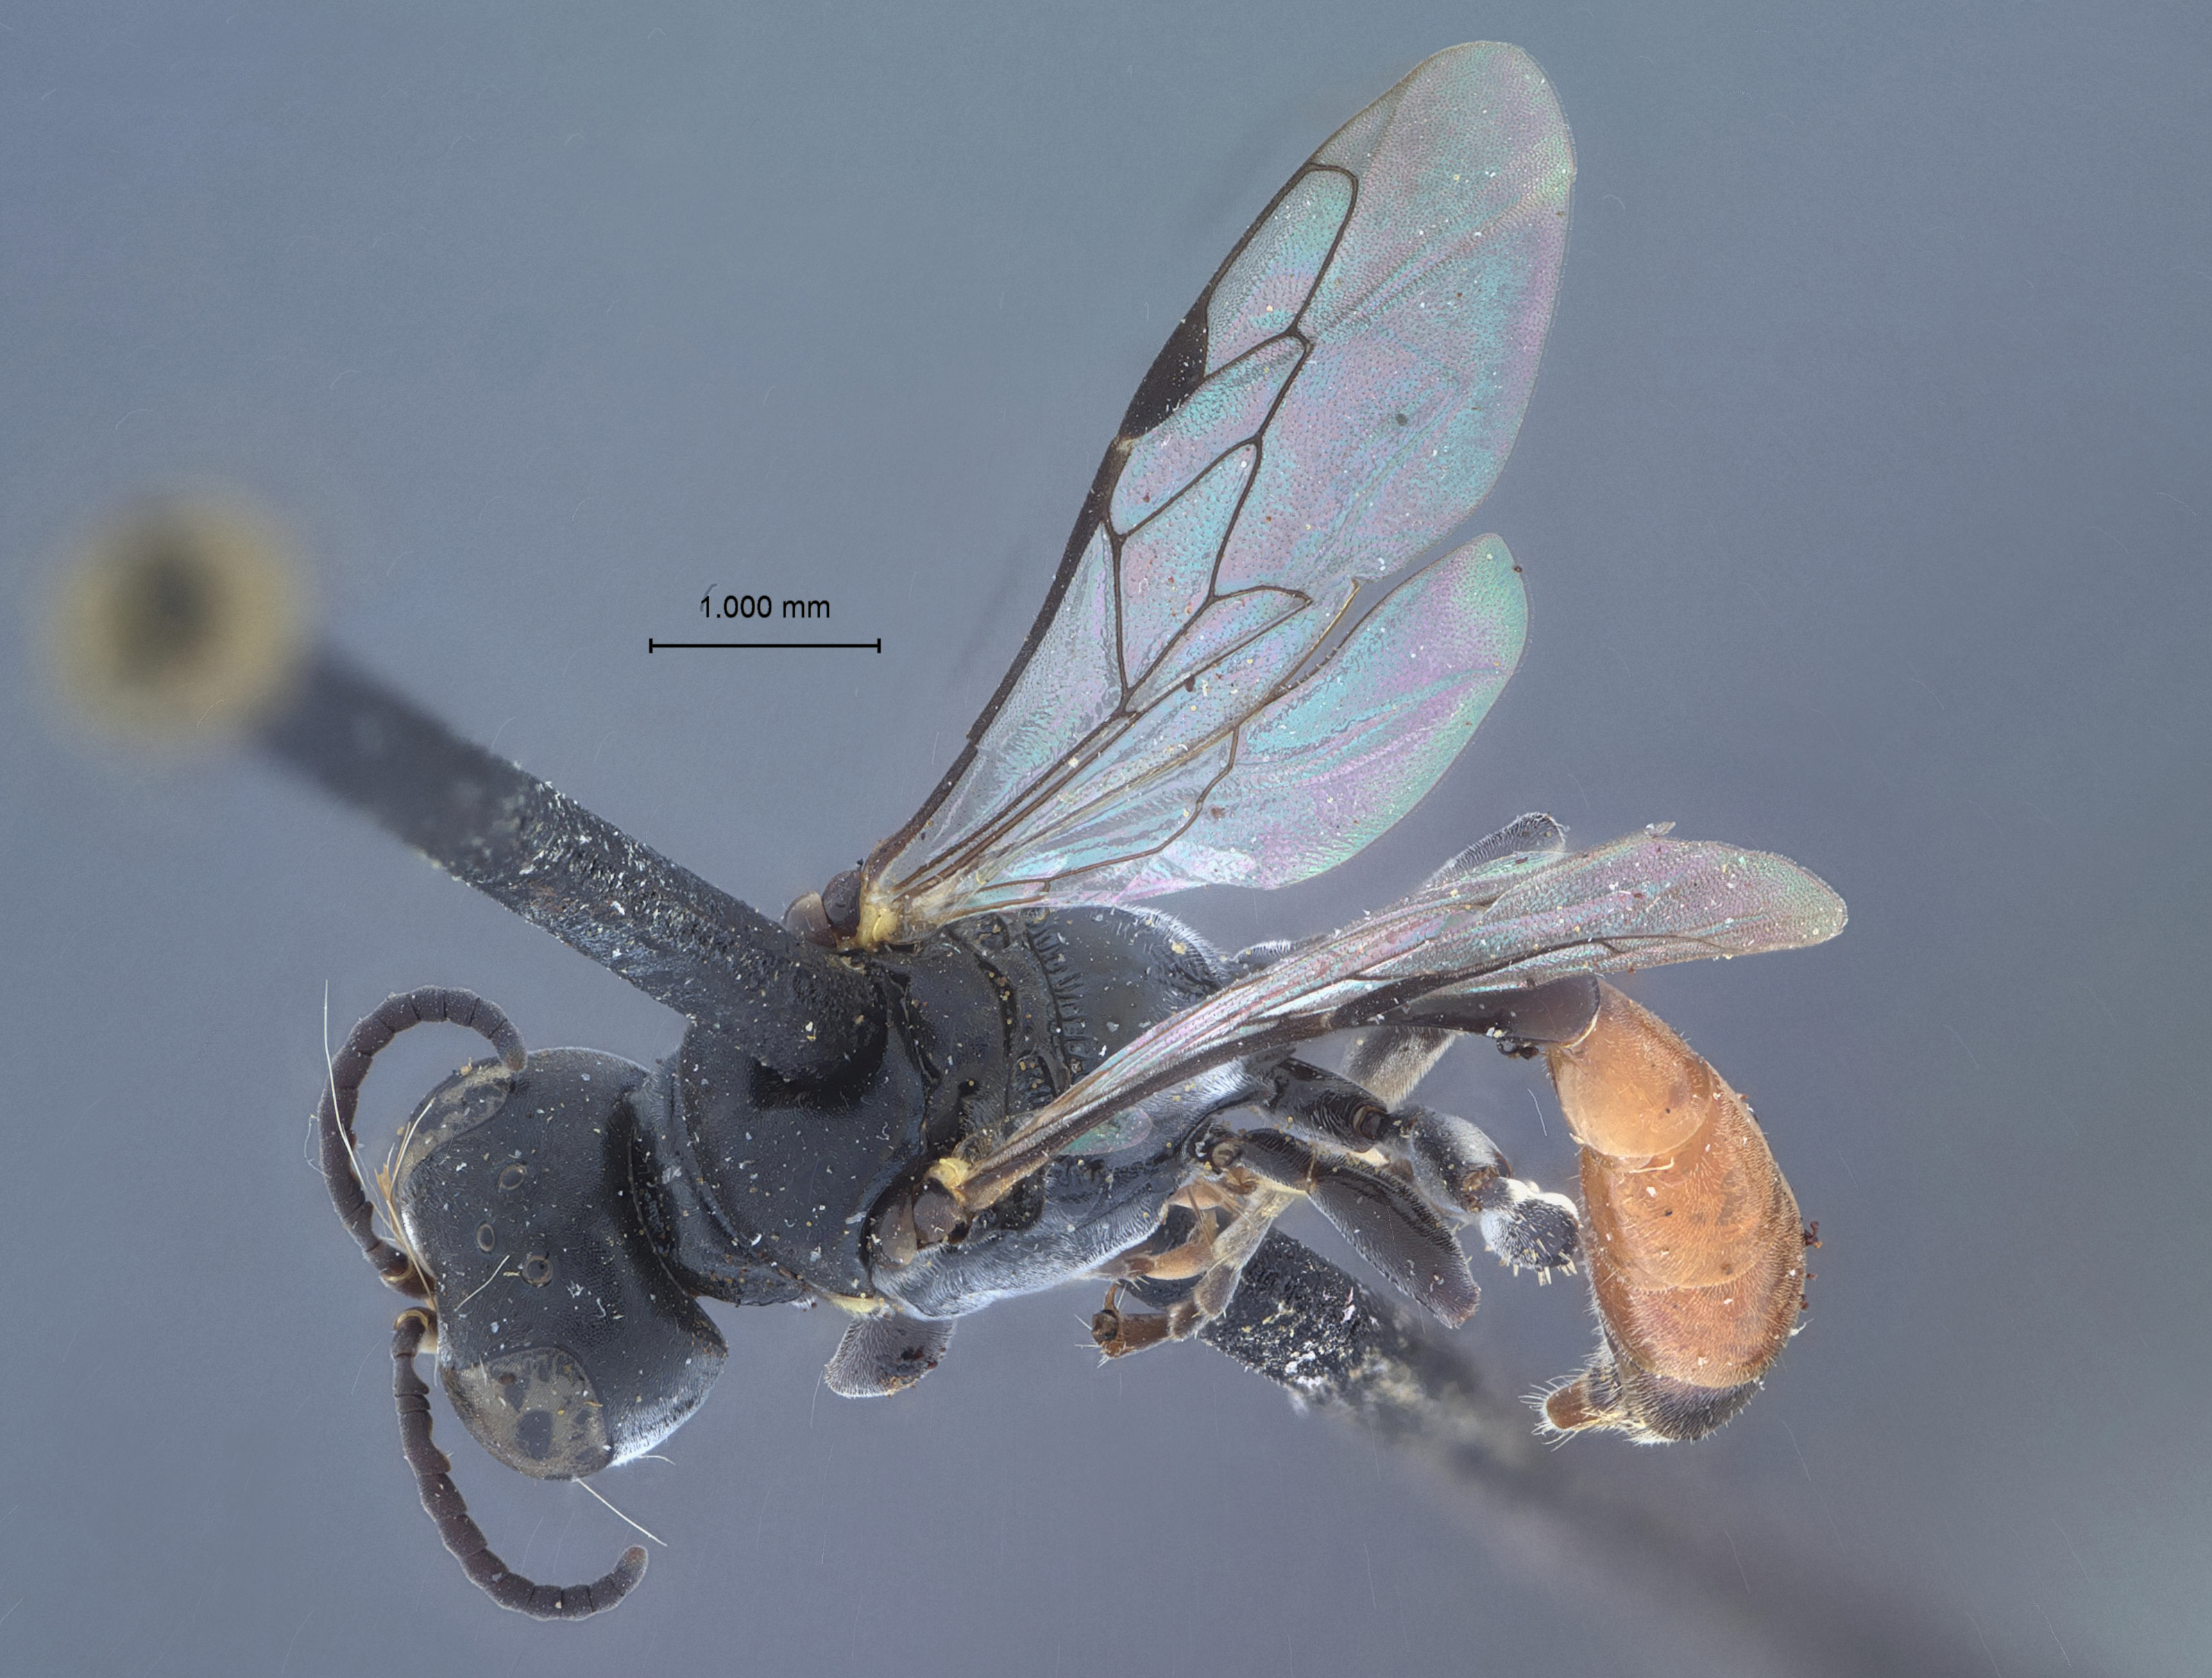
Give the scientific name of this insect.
Podagritus echuca
